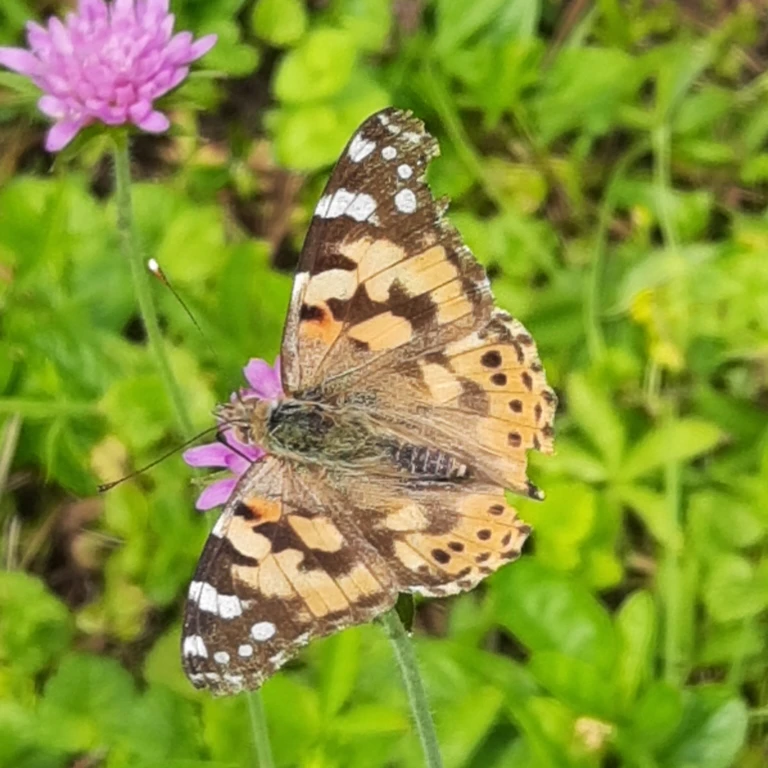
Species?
Vanessa cardui
